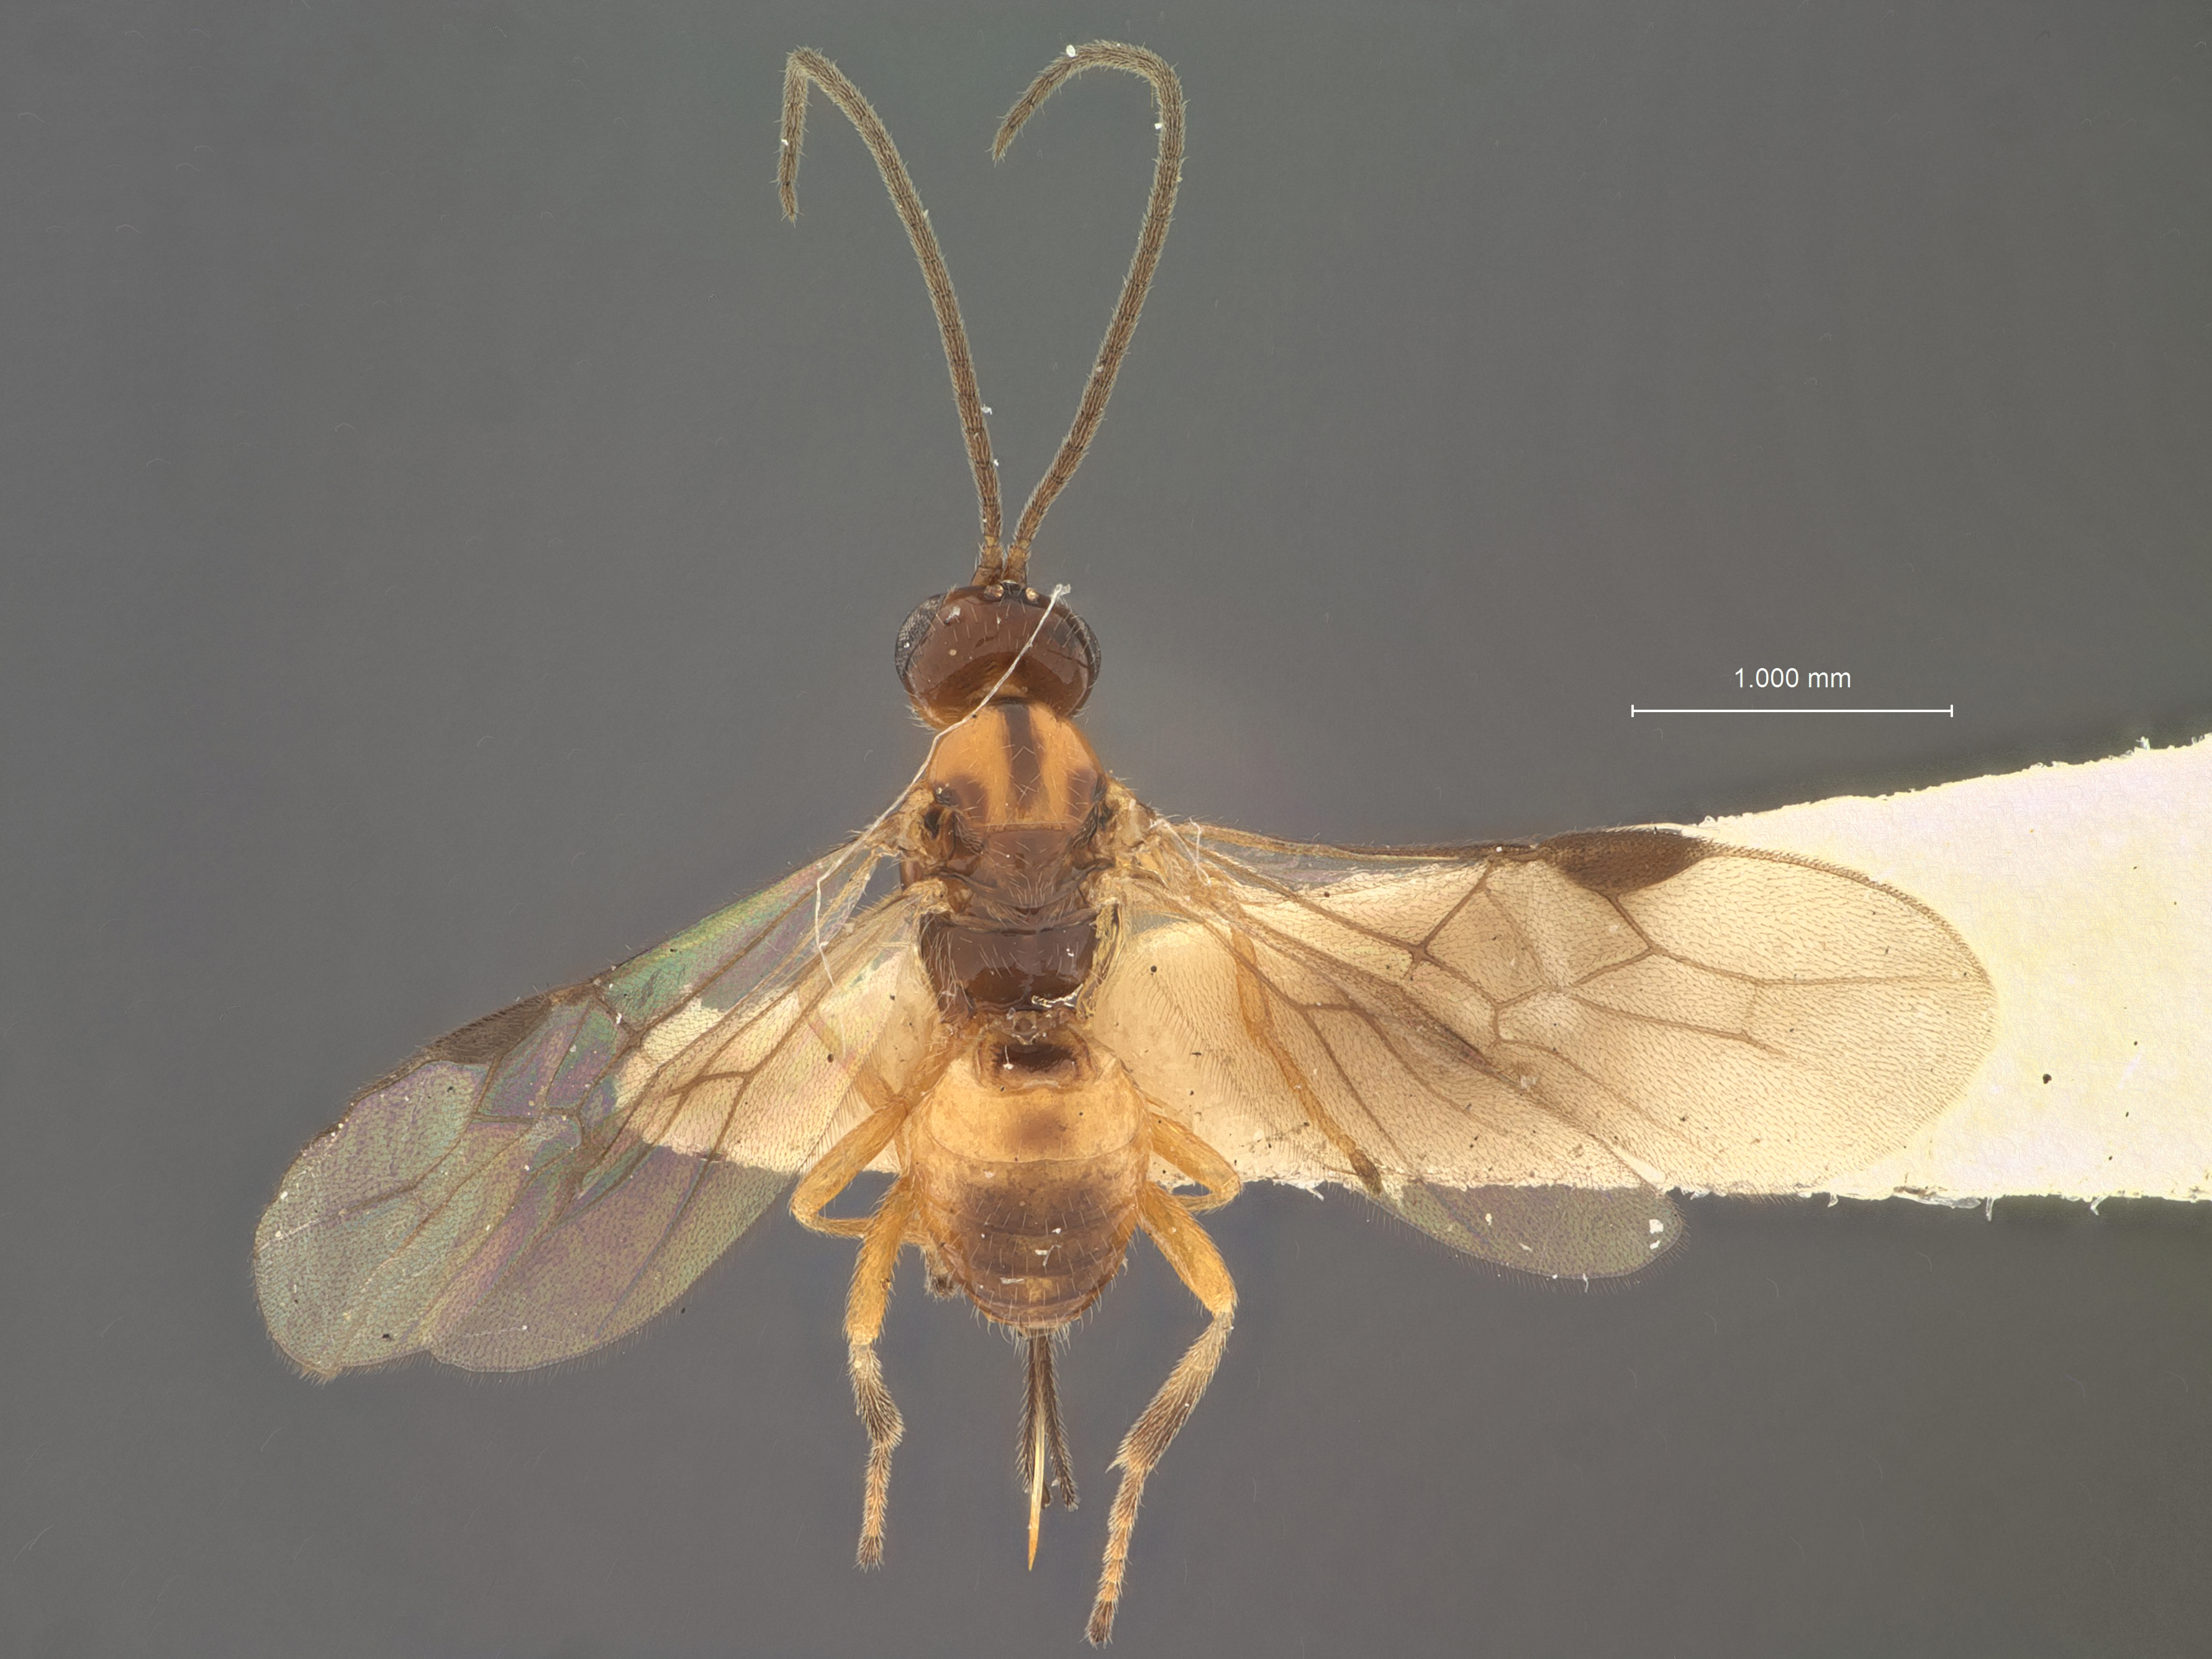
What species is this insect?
Bracon jani
